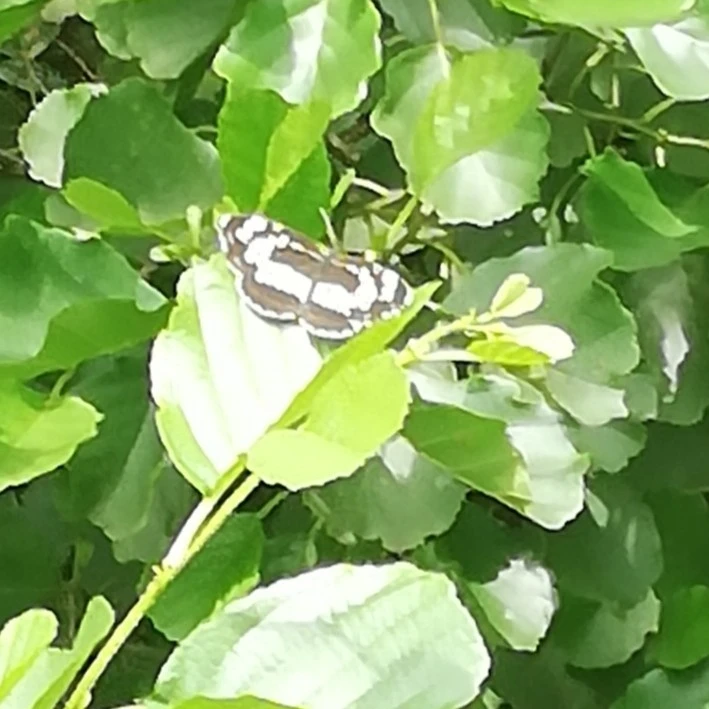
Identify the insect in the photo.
Neptis rivularis
